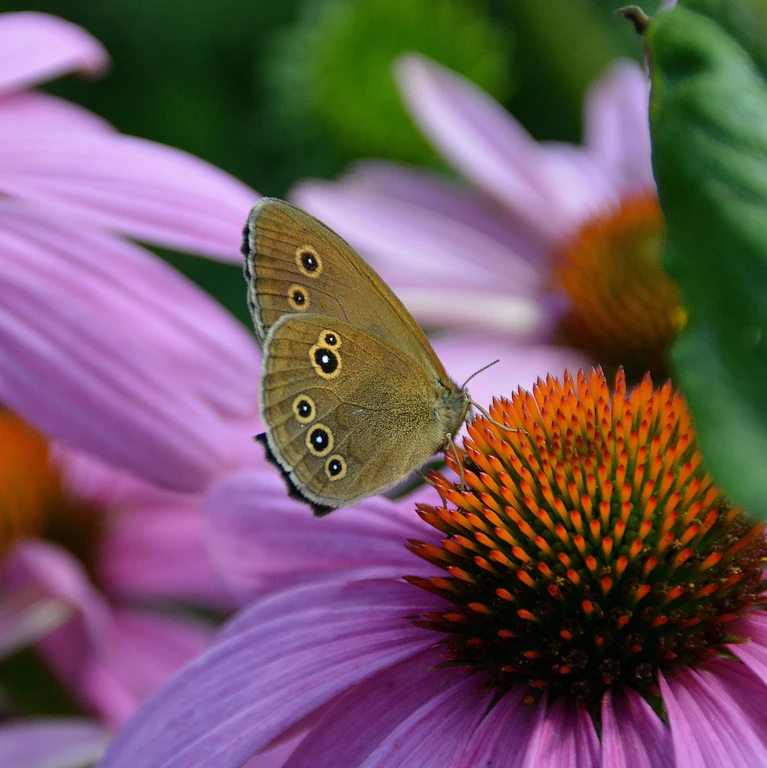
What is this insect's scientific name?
Aphantopus hyperantus
